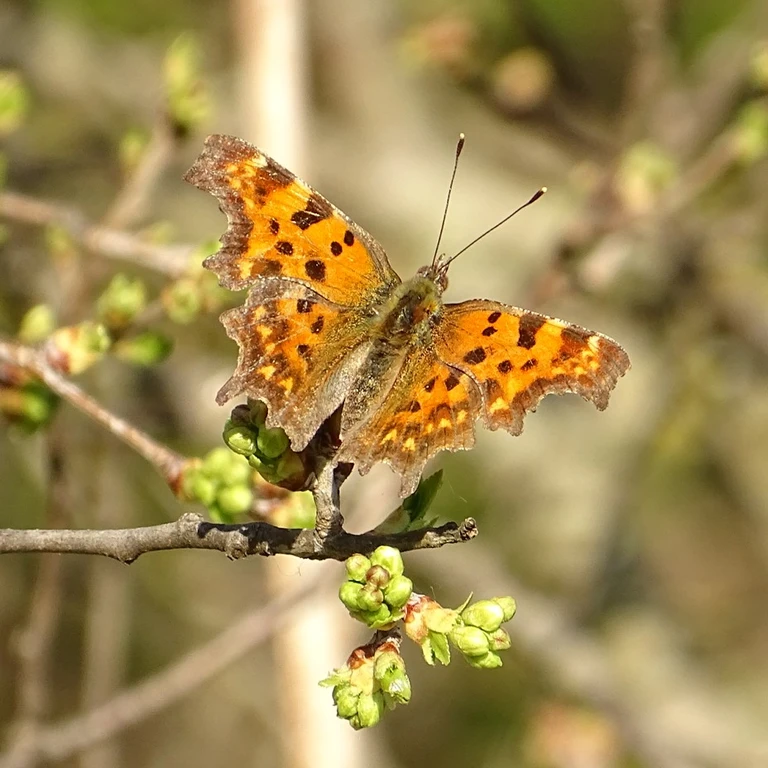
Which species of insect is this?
Polygonia c-album
